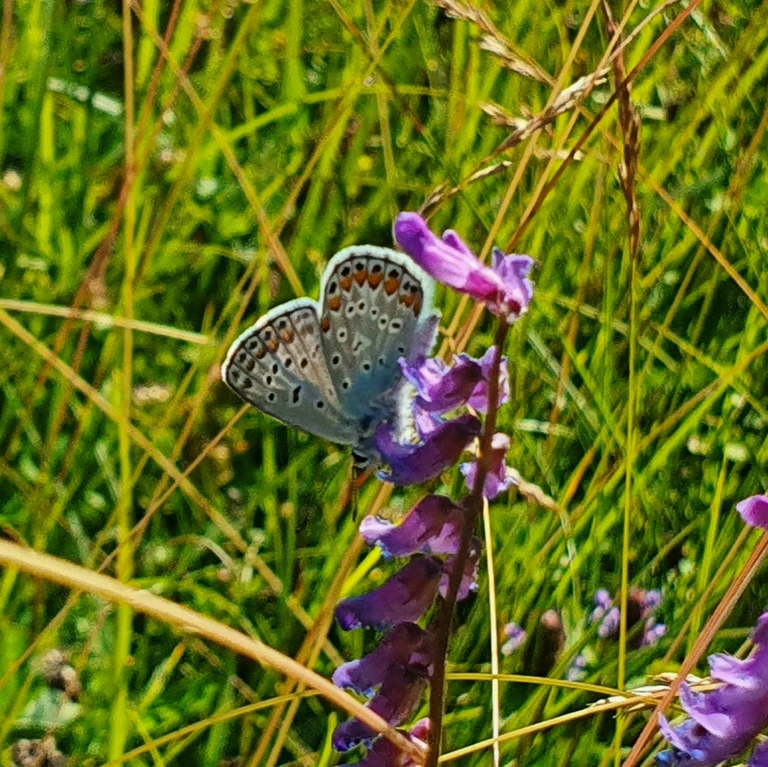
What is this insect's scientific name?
Polyommatus icarus
